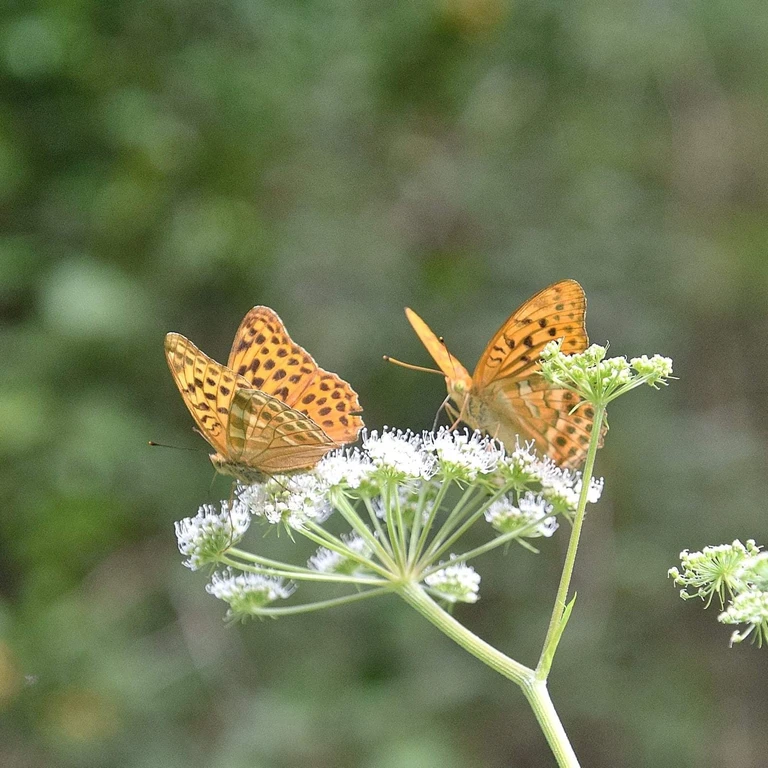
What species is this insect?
Argynnis paphia
